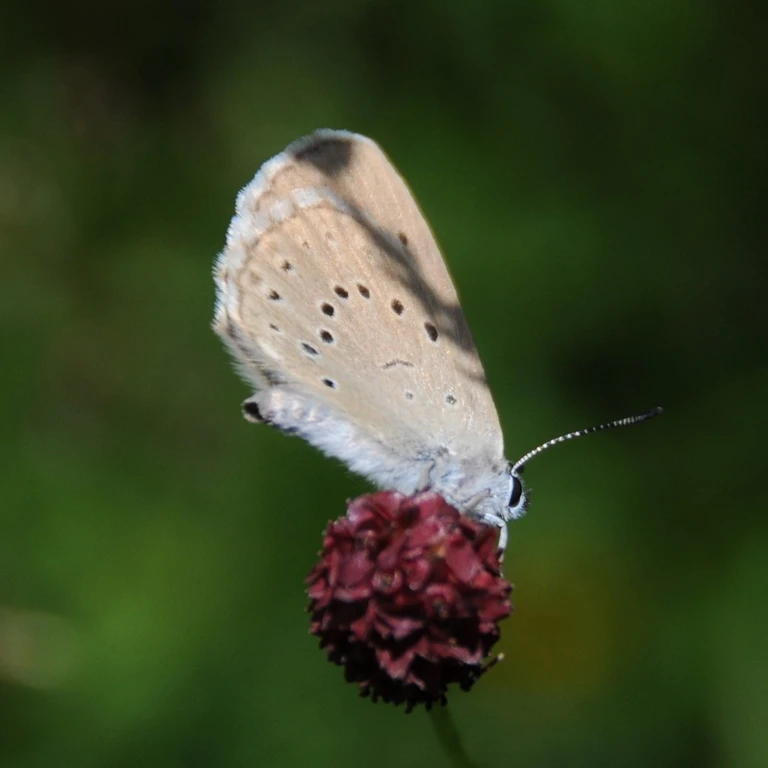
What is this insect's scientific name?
Phengaris teleius
